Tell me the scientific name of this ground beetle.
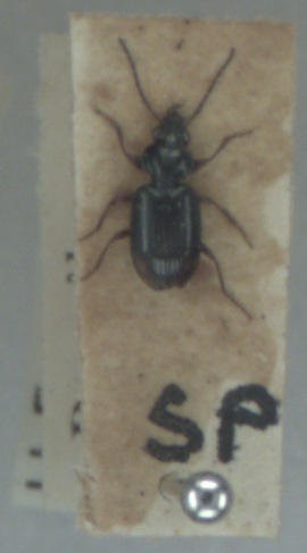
Ocys quinquestriatus
